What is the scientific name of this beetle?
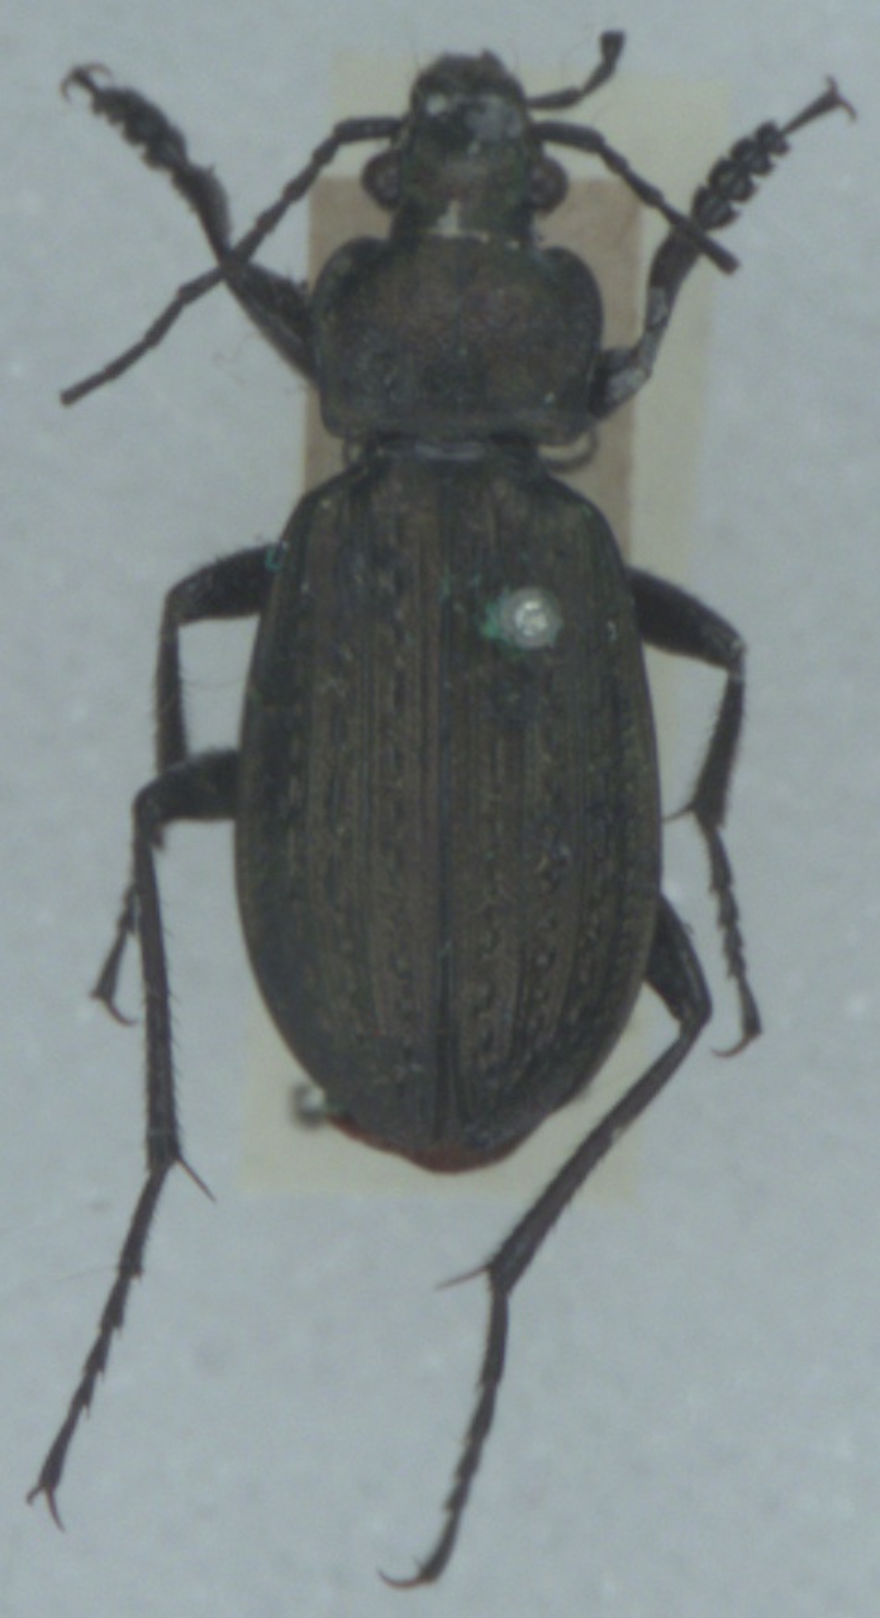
Carabus granulatus
